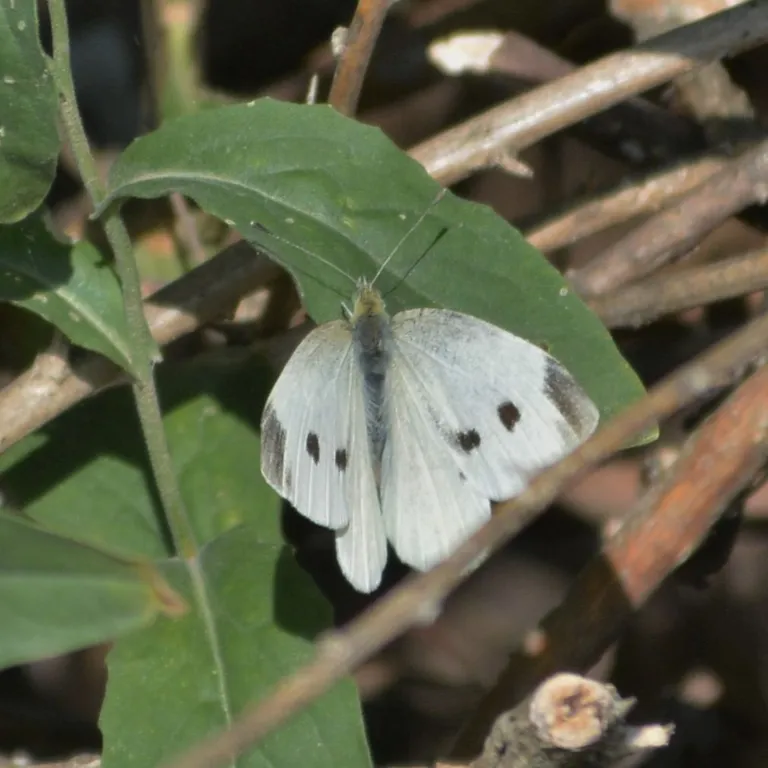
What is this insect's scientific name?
Pieris rapae
